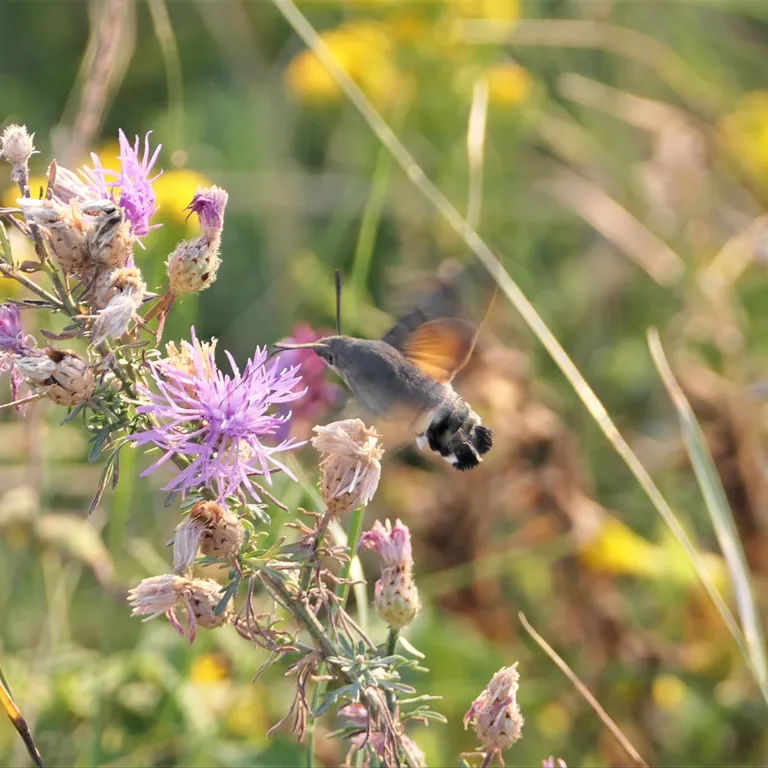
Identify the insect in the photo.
Macroglossum stellatarum
